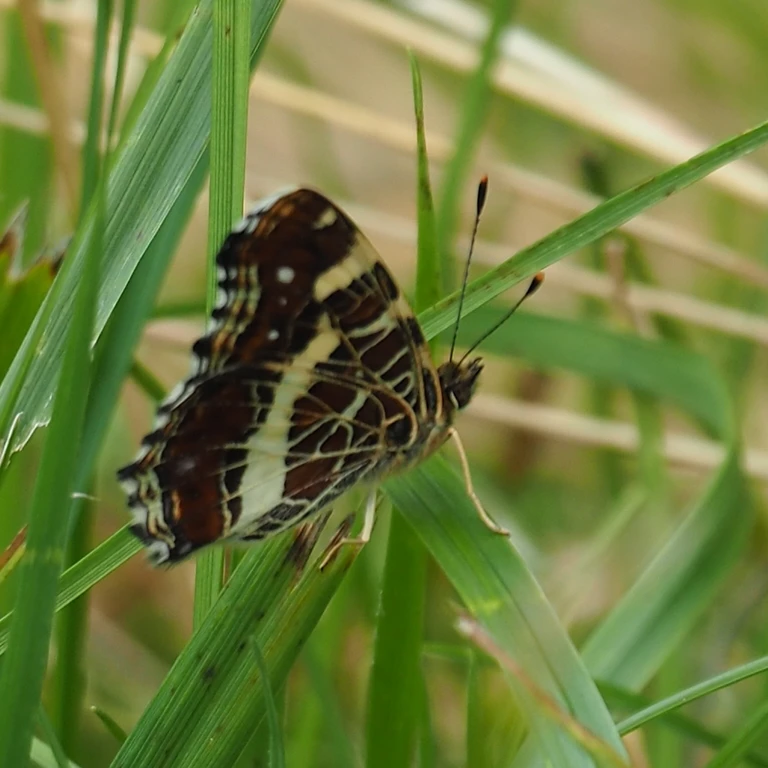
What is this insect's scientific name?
Araschnia levana
